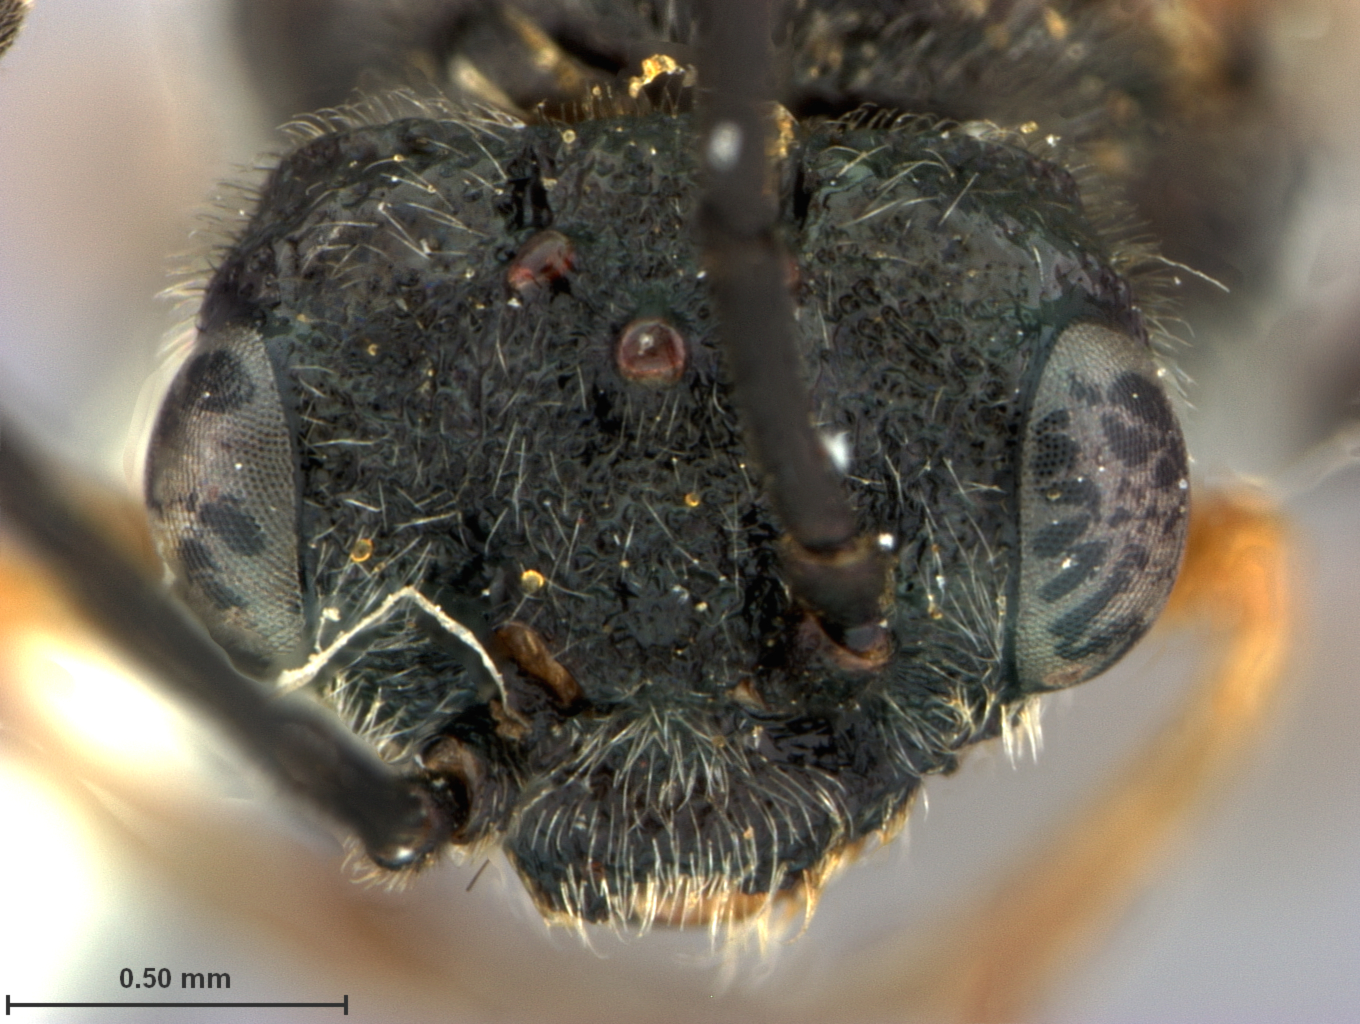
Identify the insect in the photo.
Dolerus elderi
